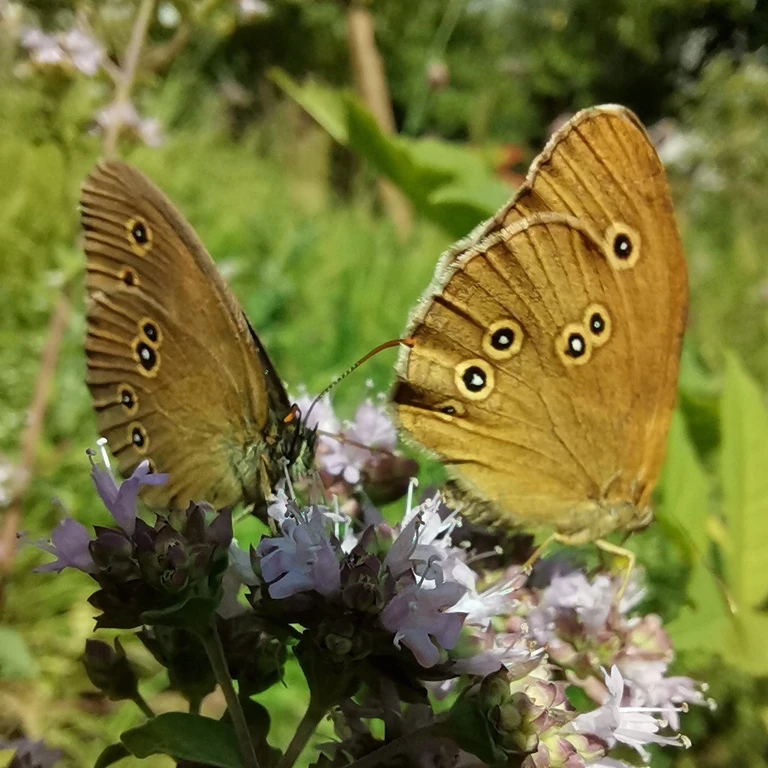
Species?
Aphantopus hyperantus
